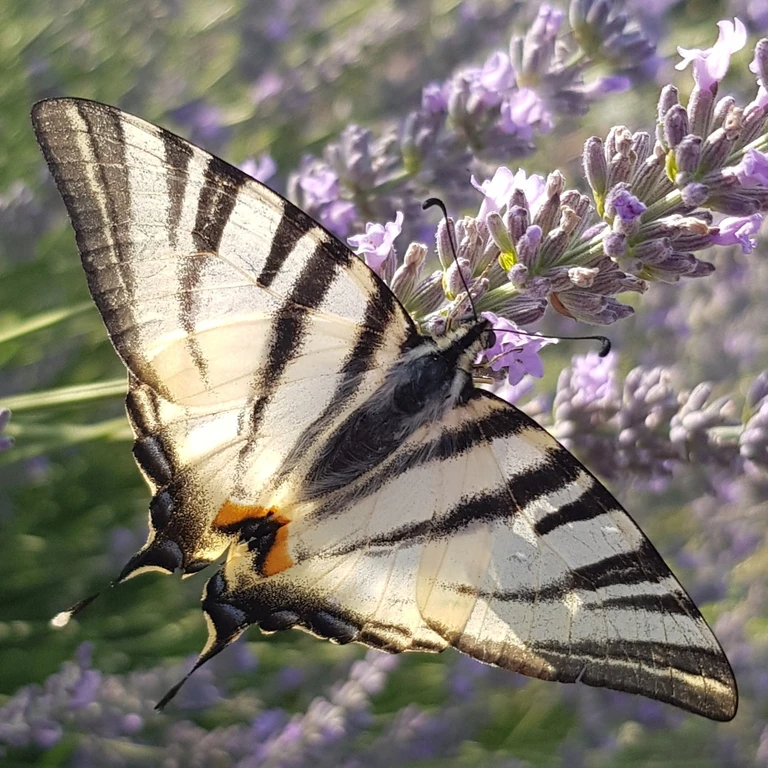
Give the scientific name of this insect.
Iphiclides podalirius
